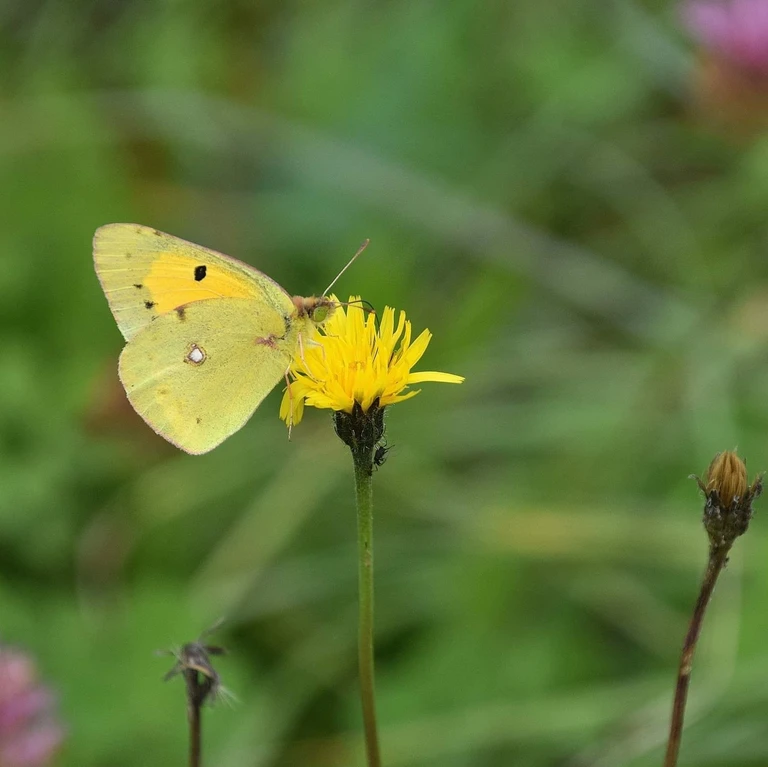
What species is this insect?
Colias croceus
